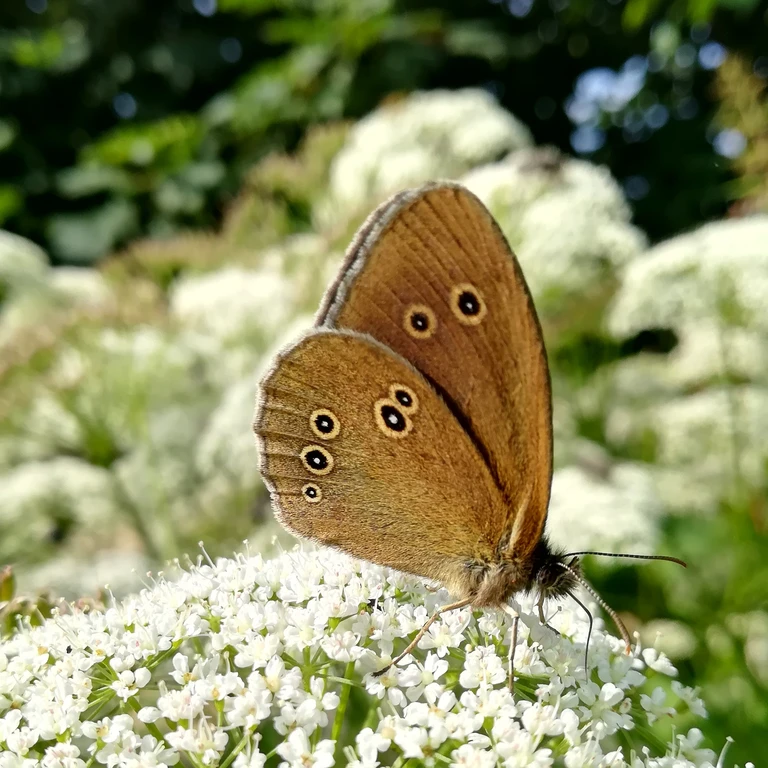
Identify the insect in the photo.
Aphantopus hyperantus
